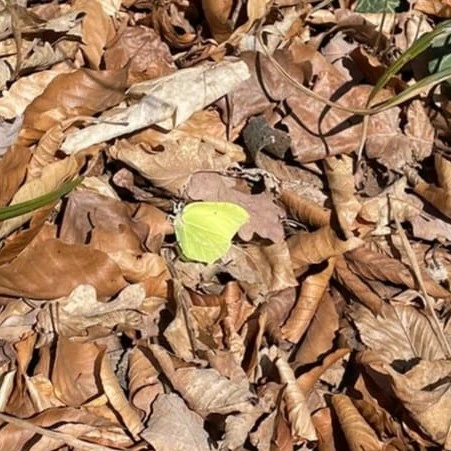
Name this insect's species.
Gonepteryx rhamni
